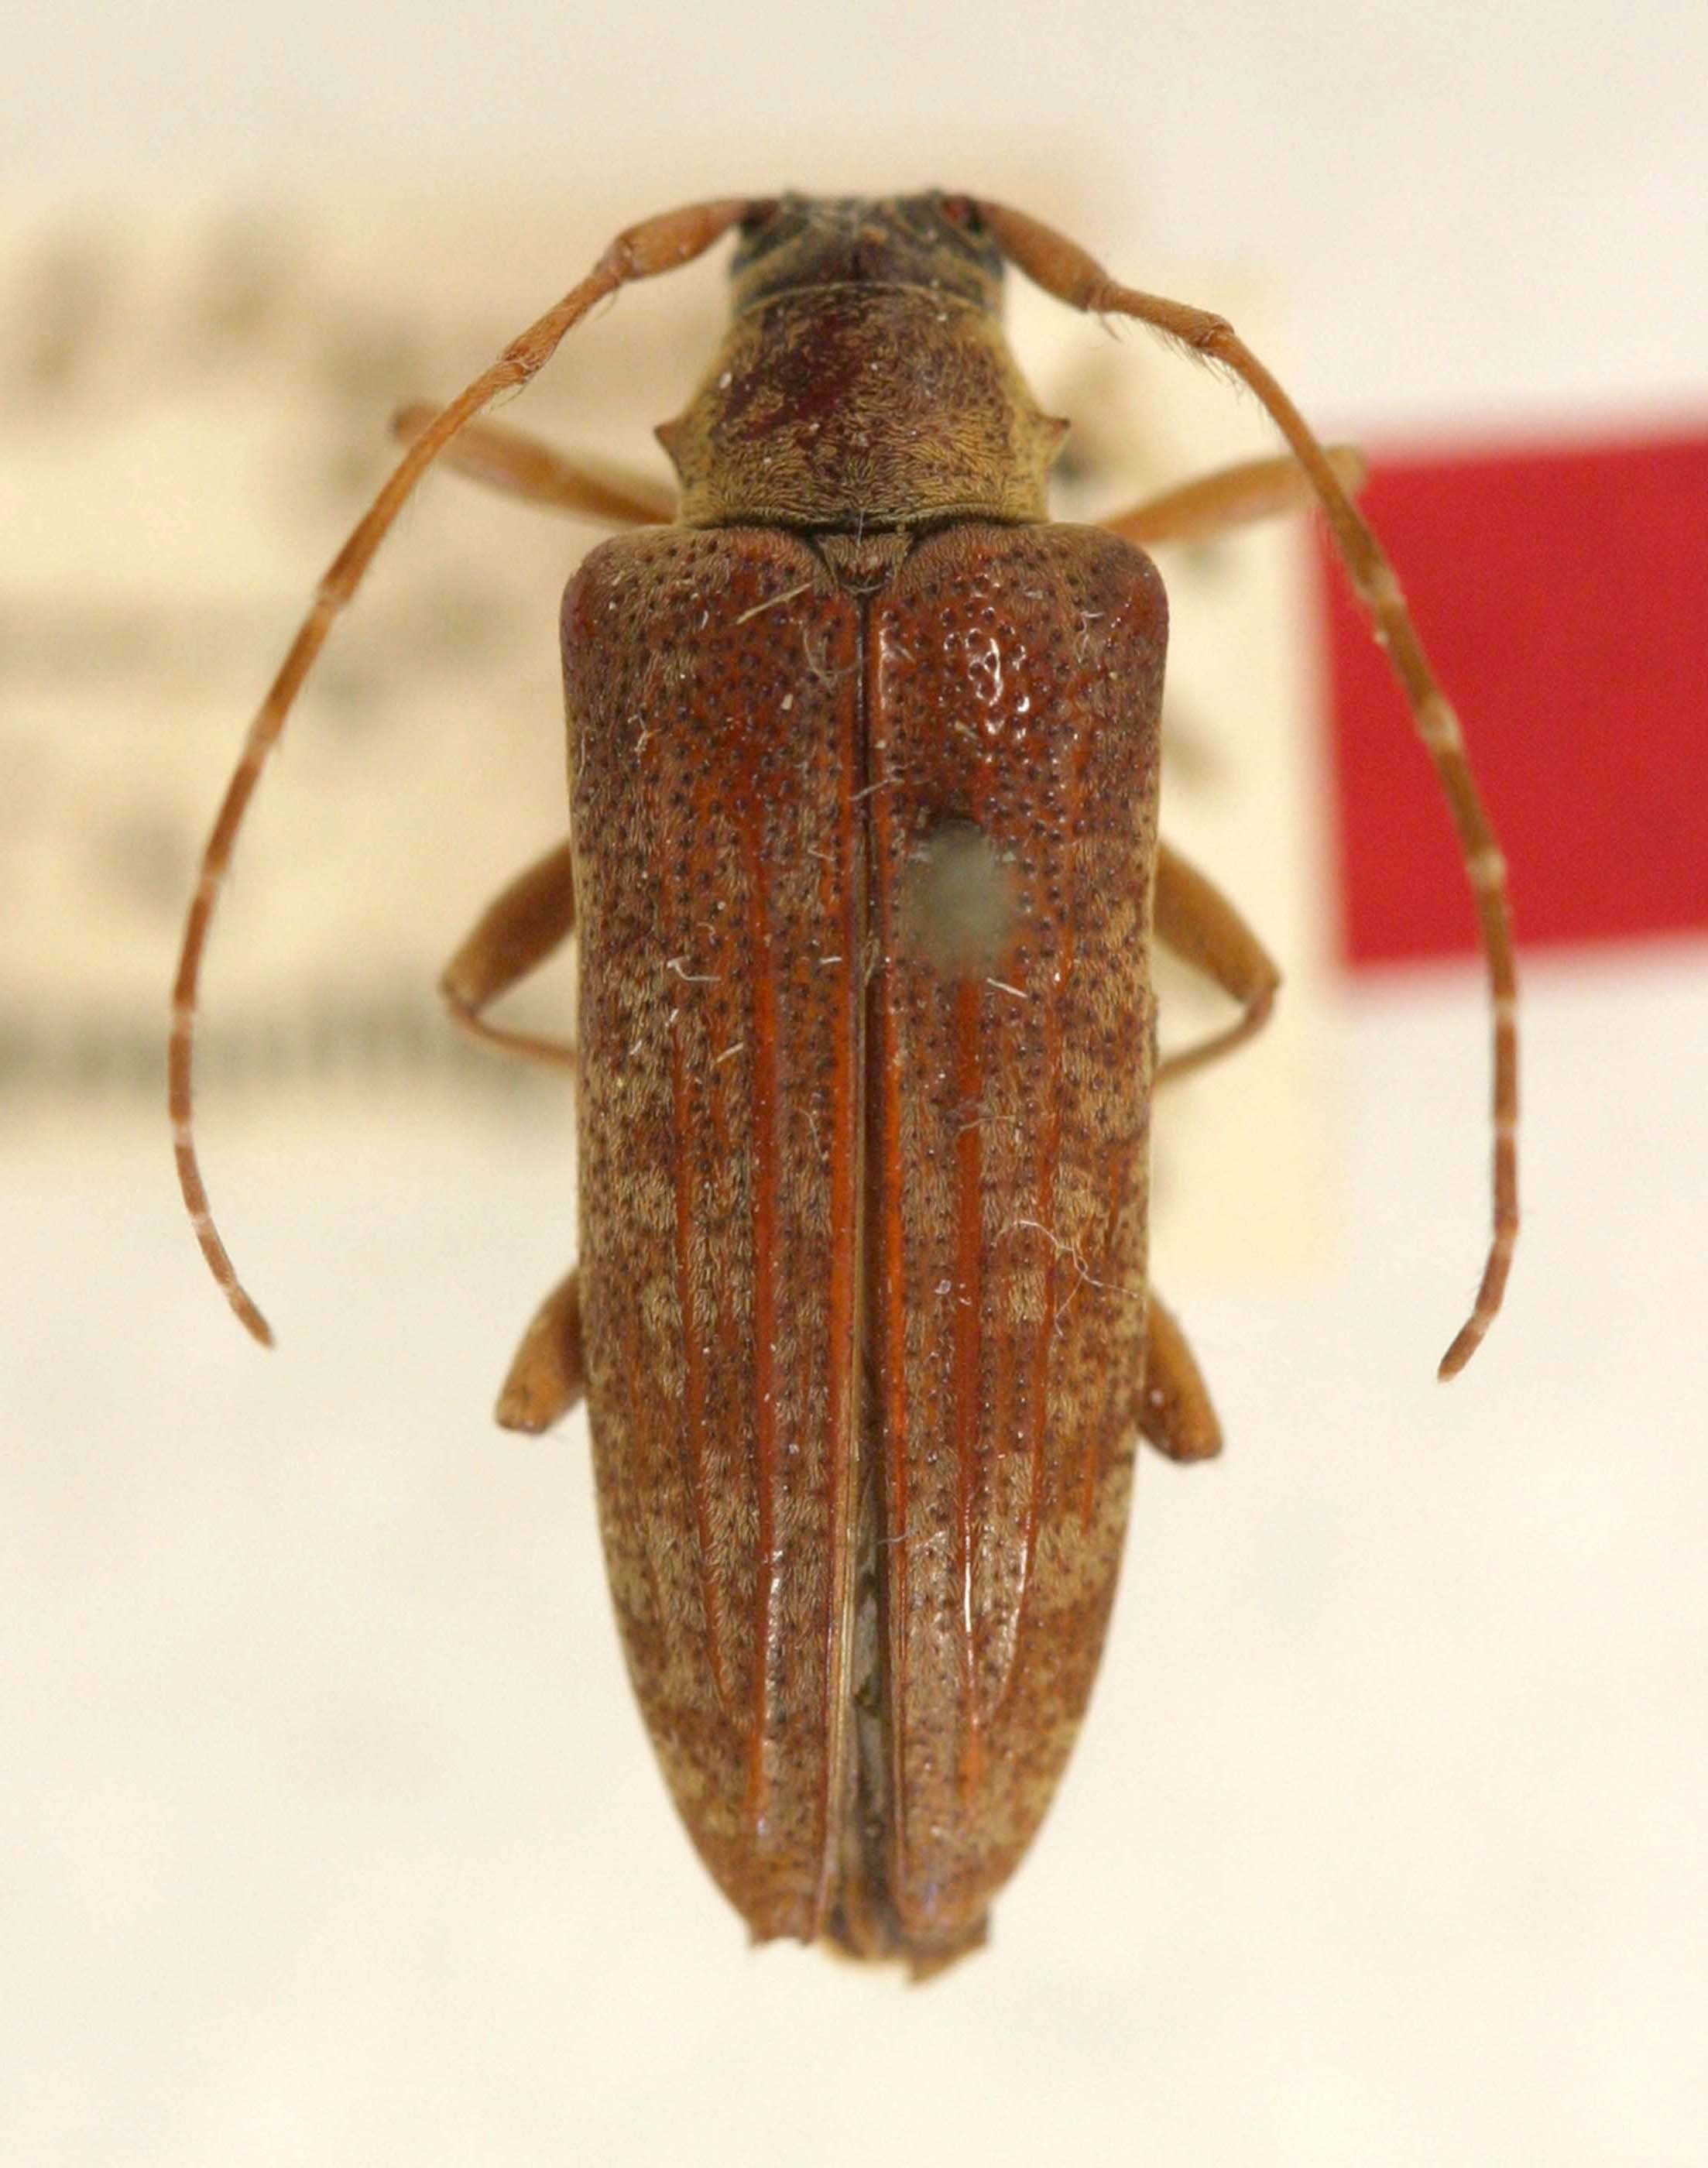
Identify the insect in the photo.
Amblymora elongata
